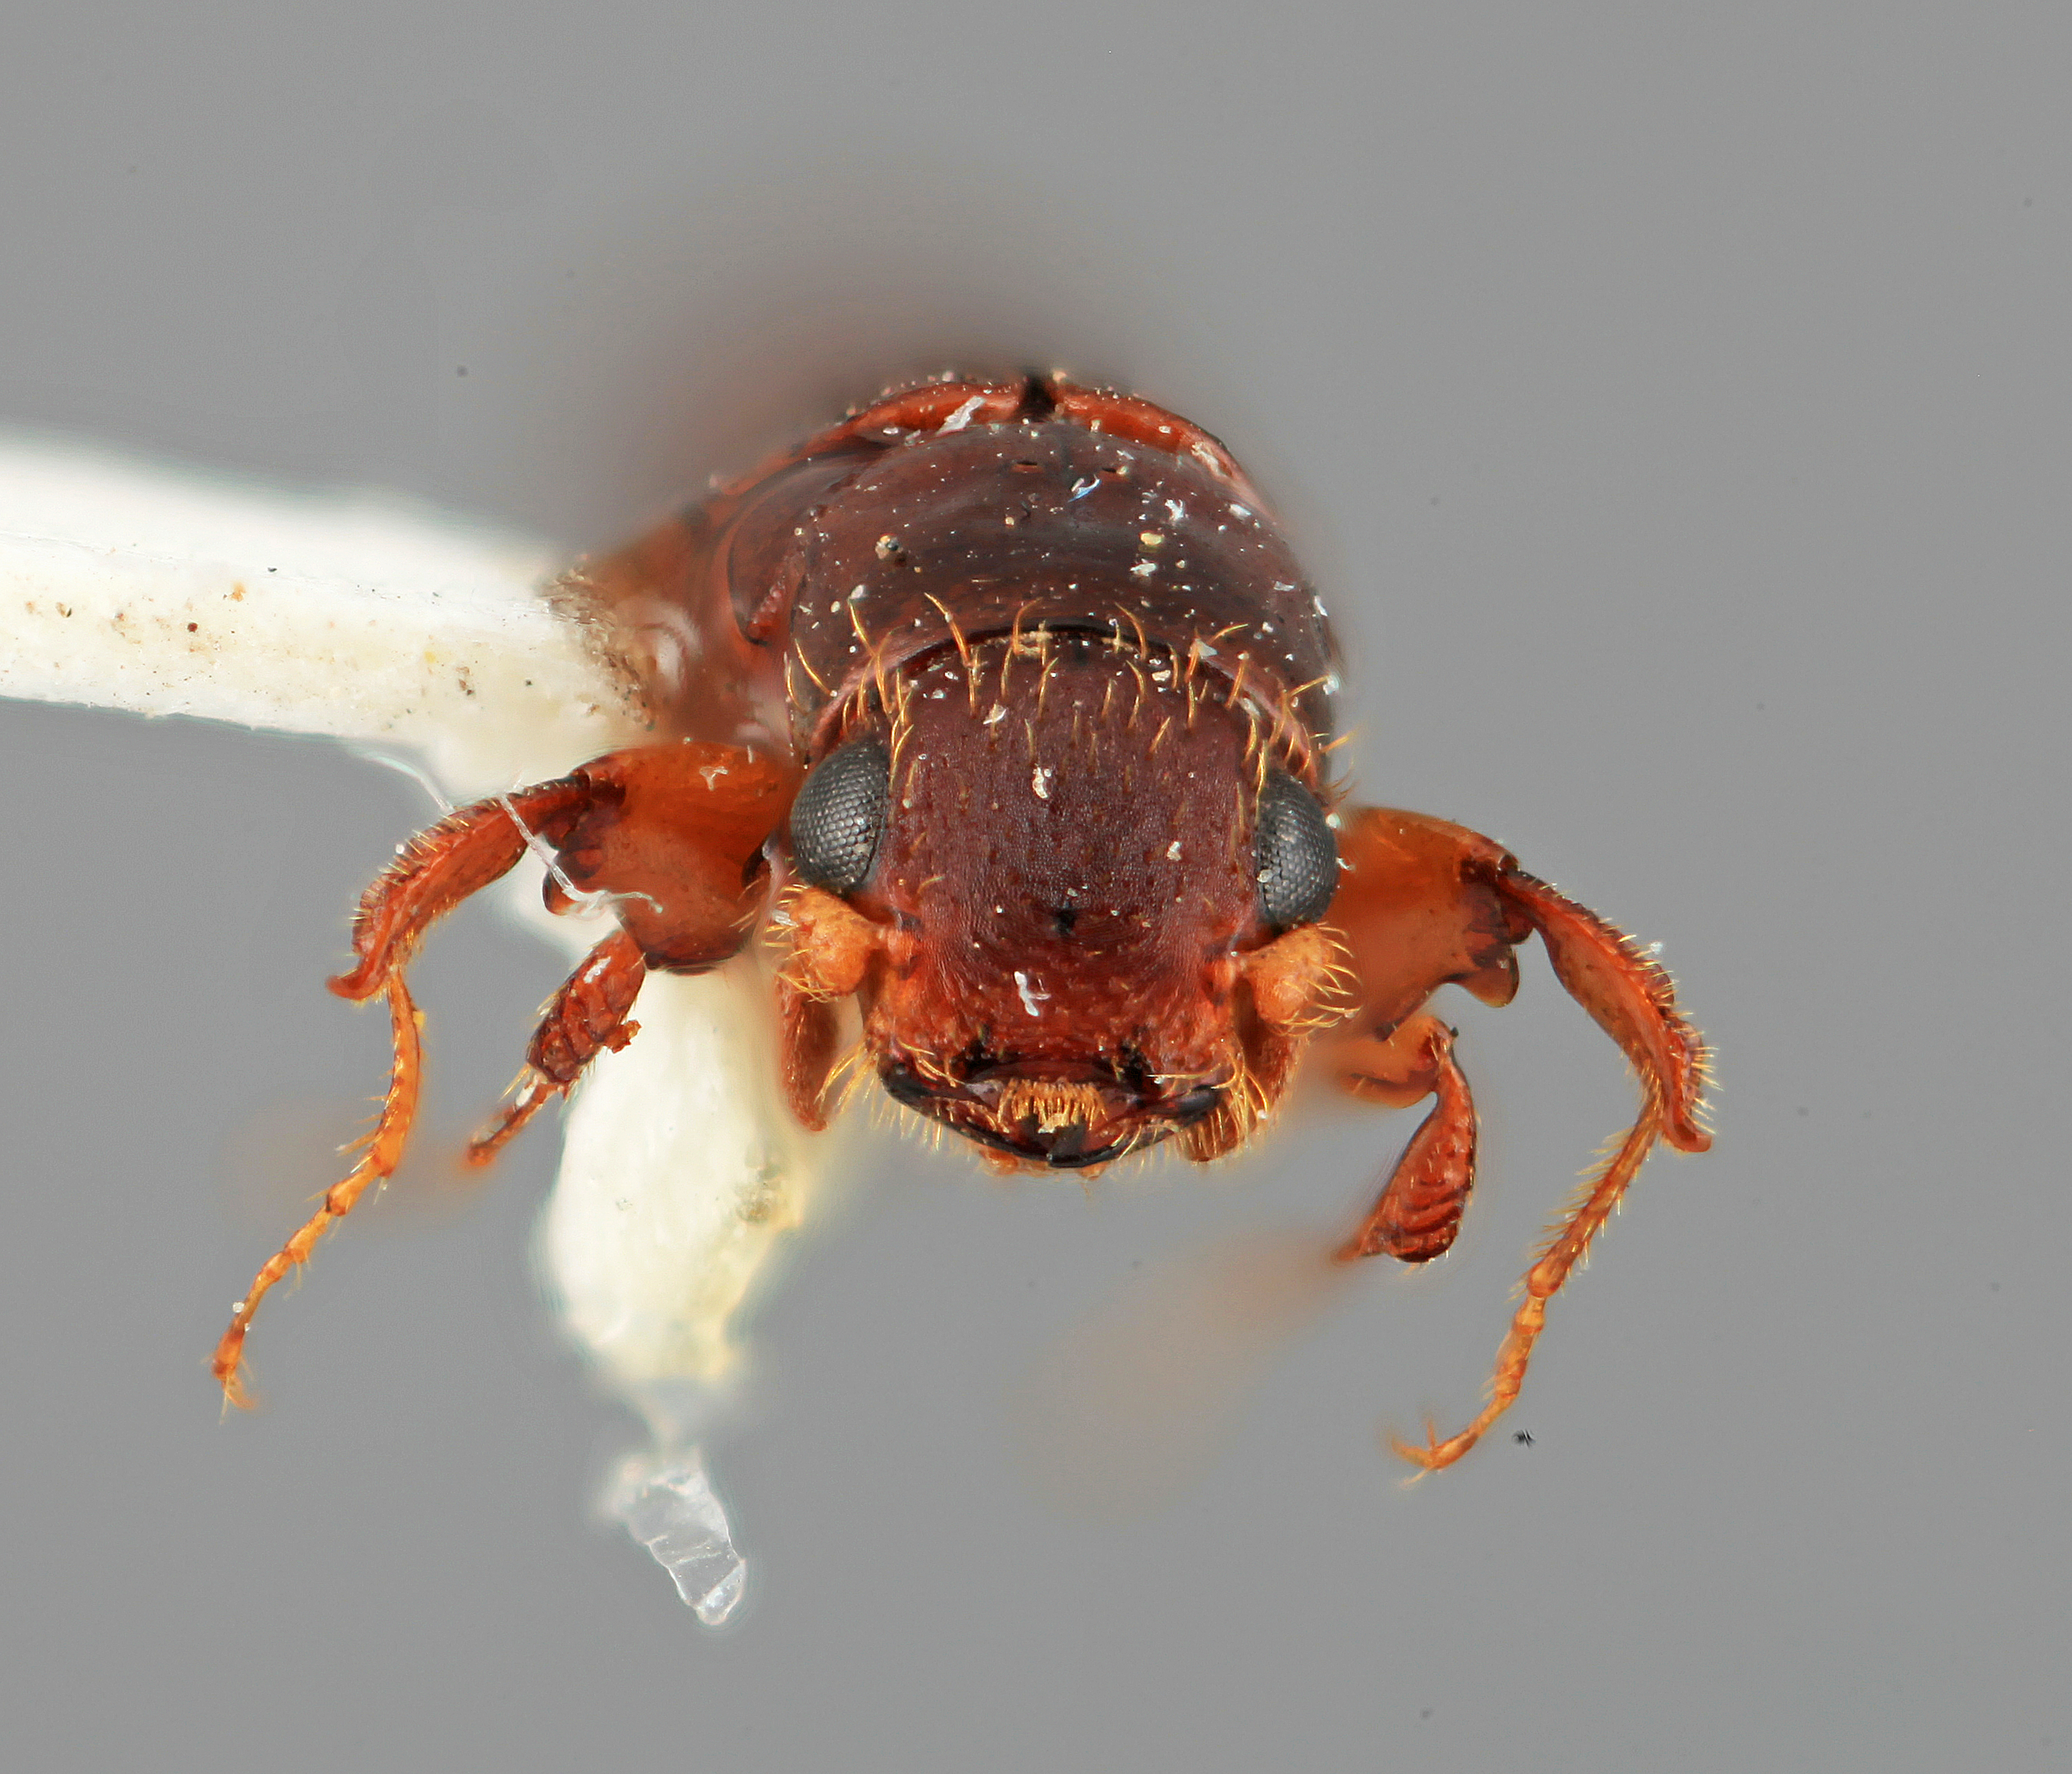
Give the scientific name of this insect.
Platypus eugestus
